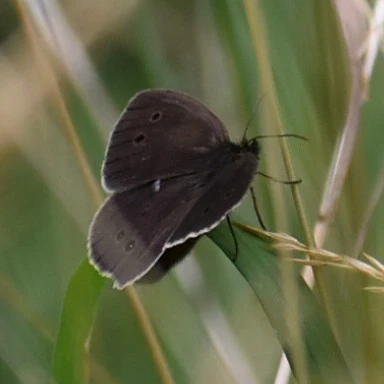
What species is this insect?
Aphantopus hyperantus
